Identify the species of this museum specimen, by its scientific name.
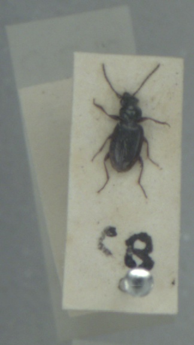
Bembidion lunulatum
